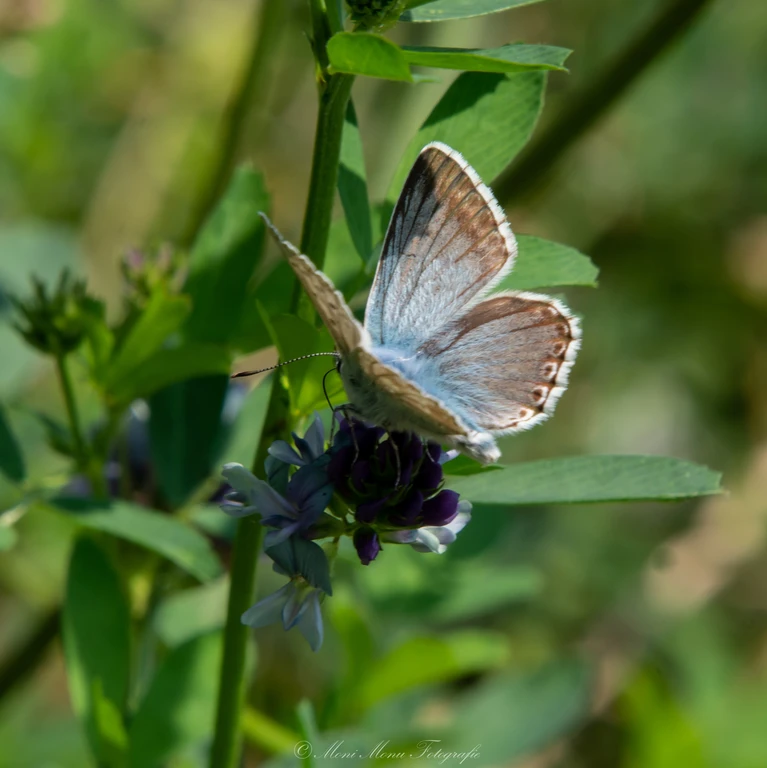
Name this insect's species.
Lysandra coridon
